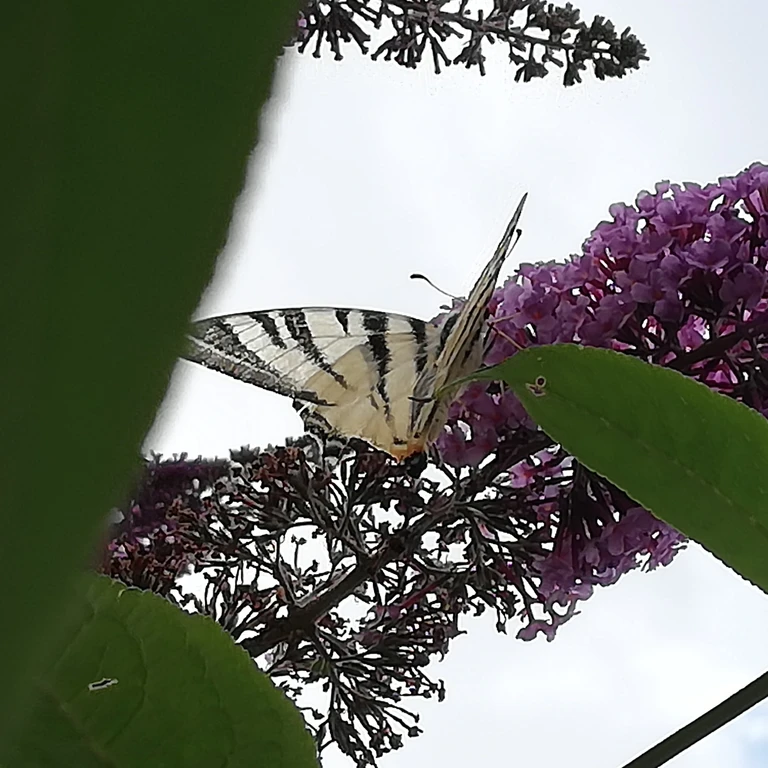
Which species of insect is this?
Iphiclides podalirius
